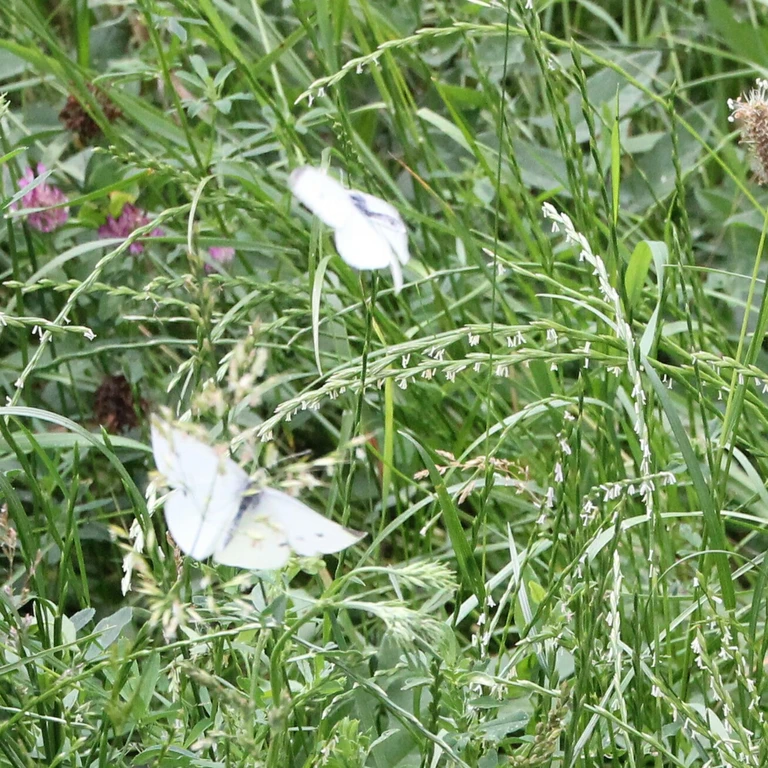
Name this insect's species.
Pieris napi
